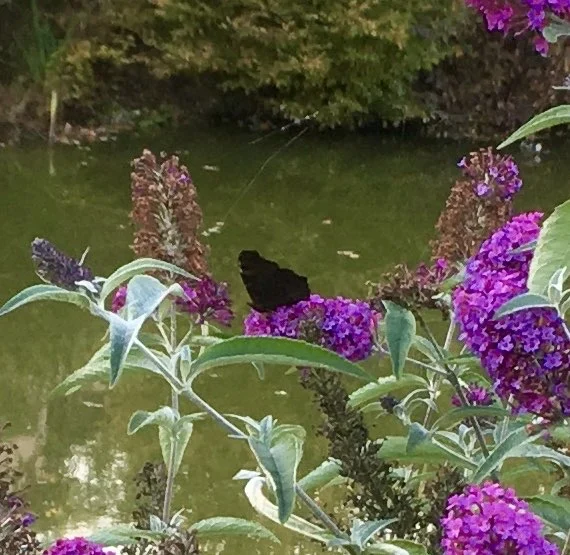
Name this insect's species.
Aglais io
